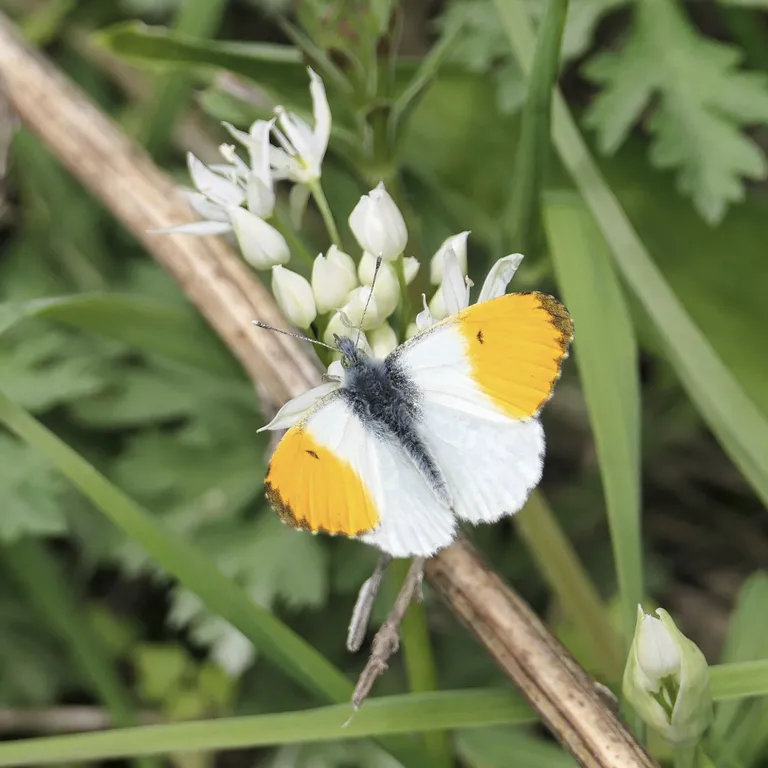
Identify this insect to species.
Anthocharis cardamines
